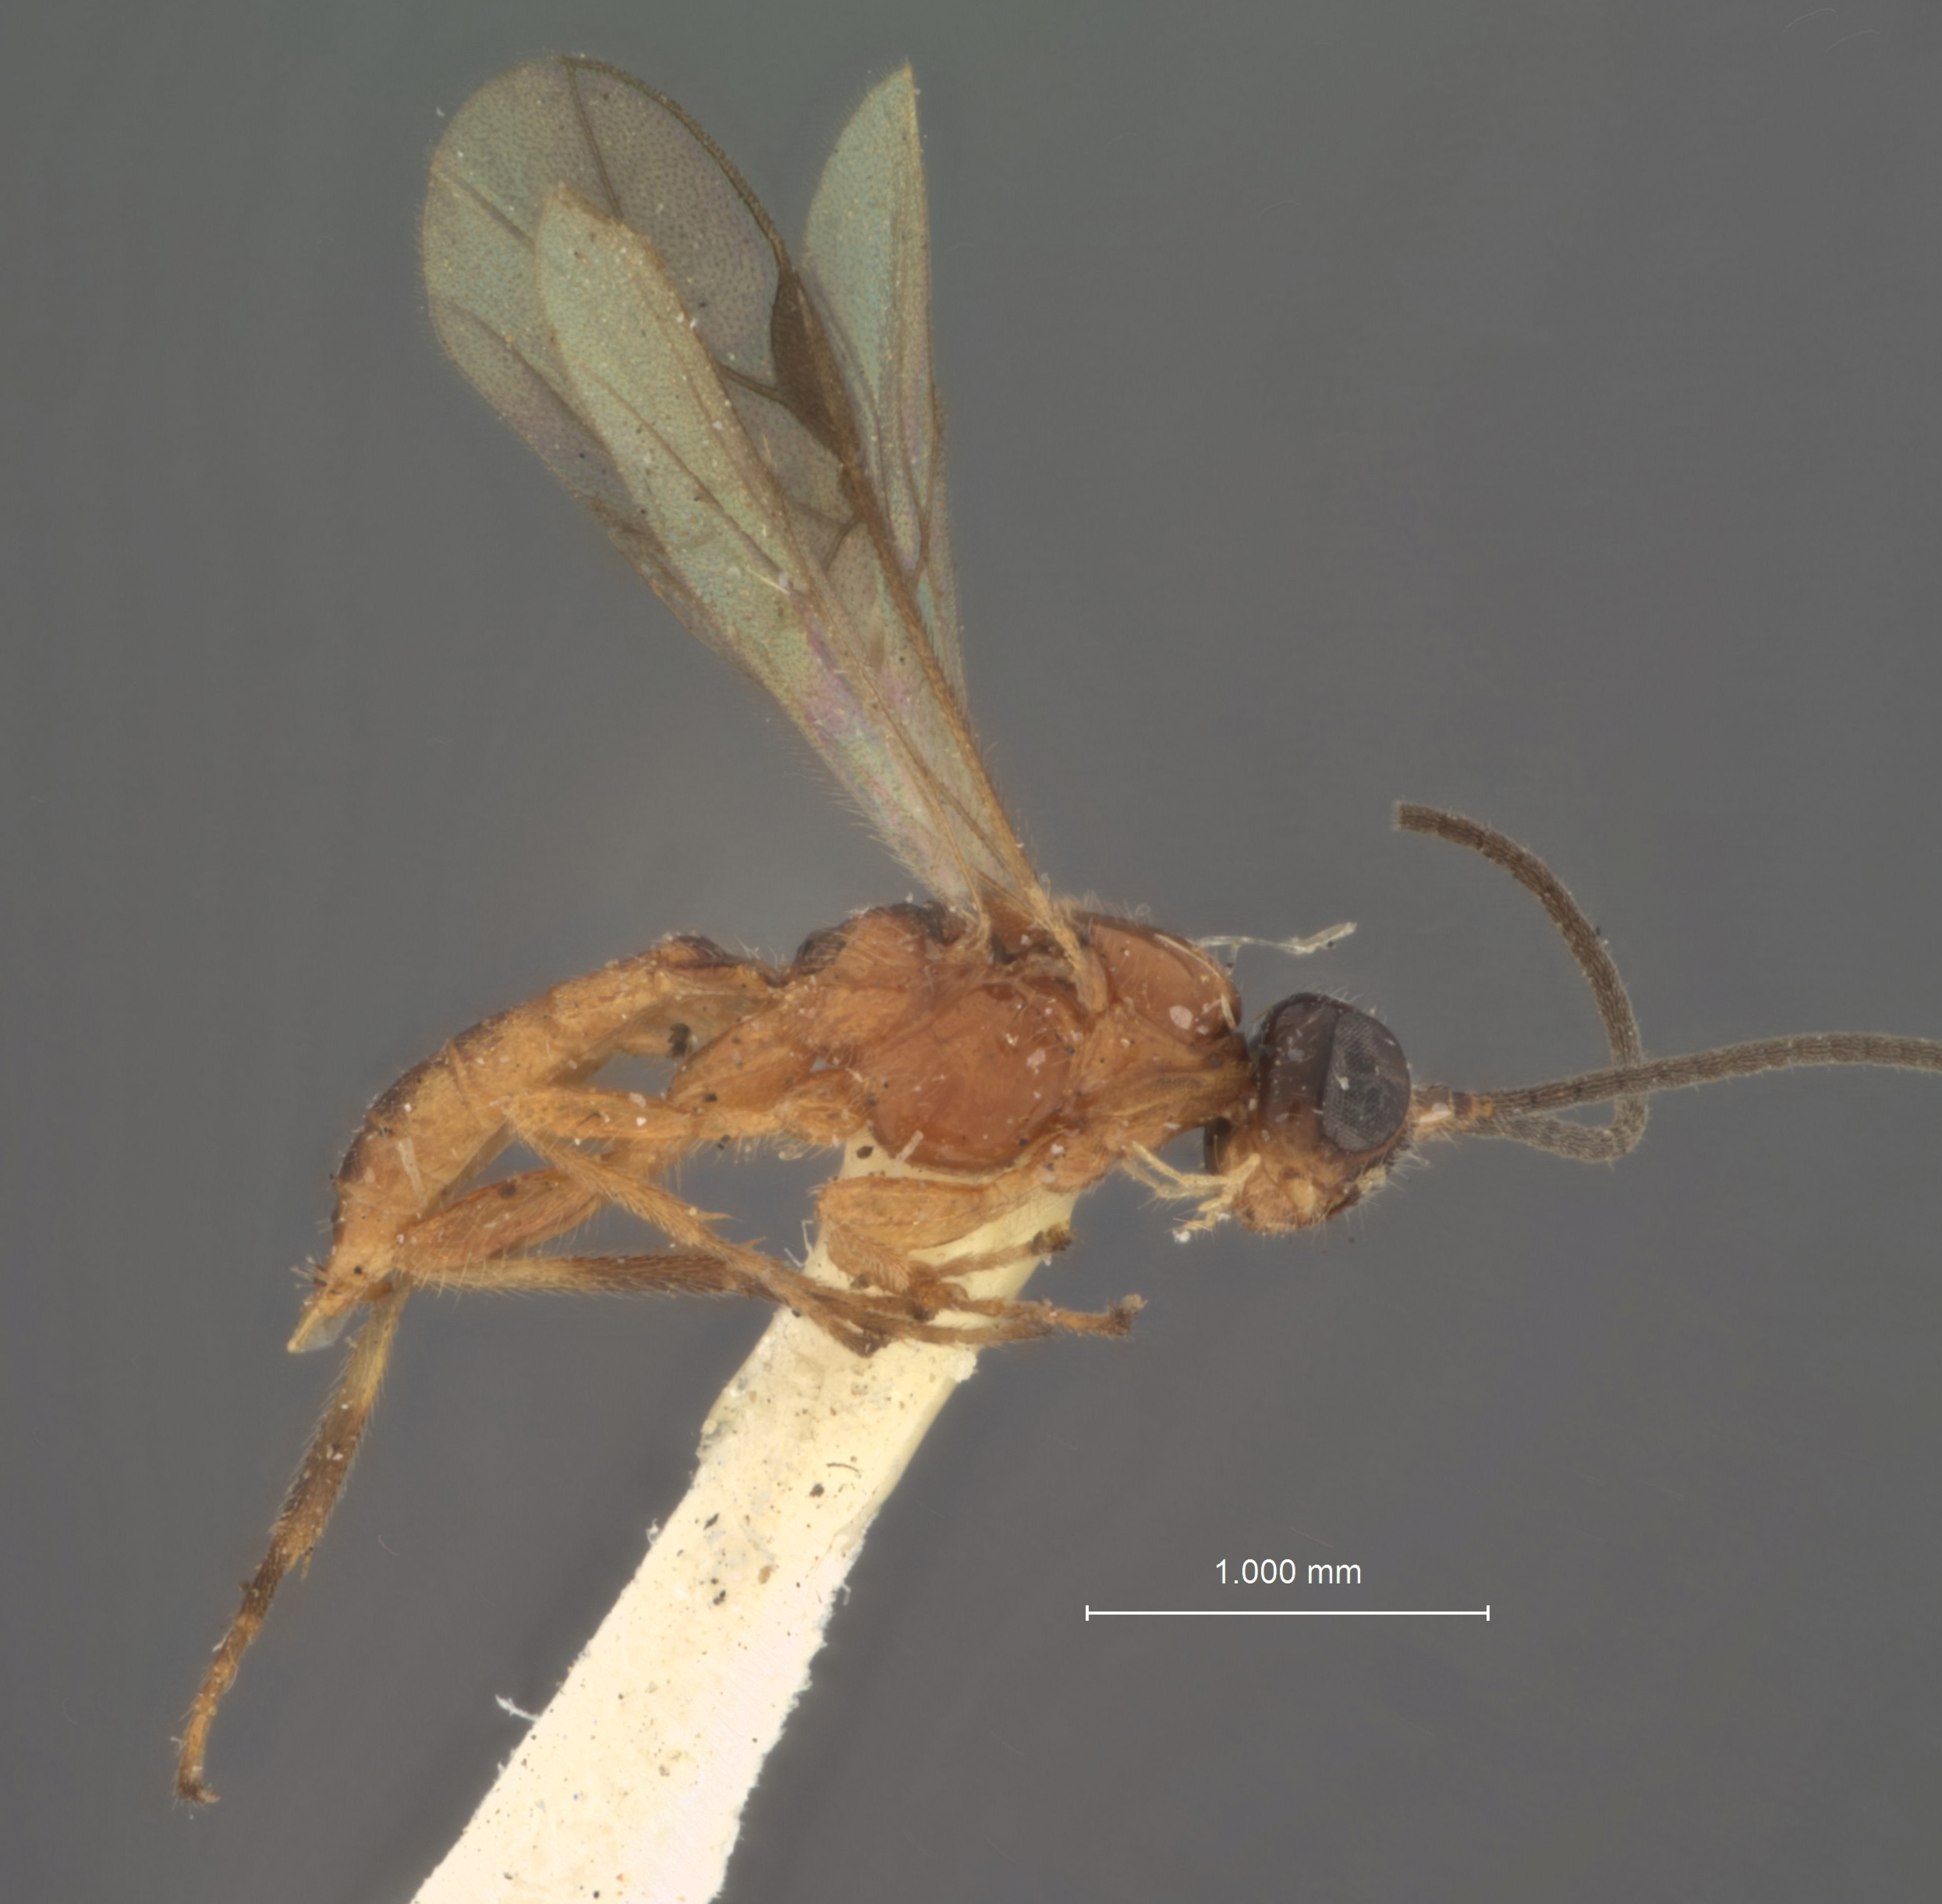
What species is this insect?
Microbracon konkapoti
